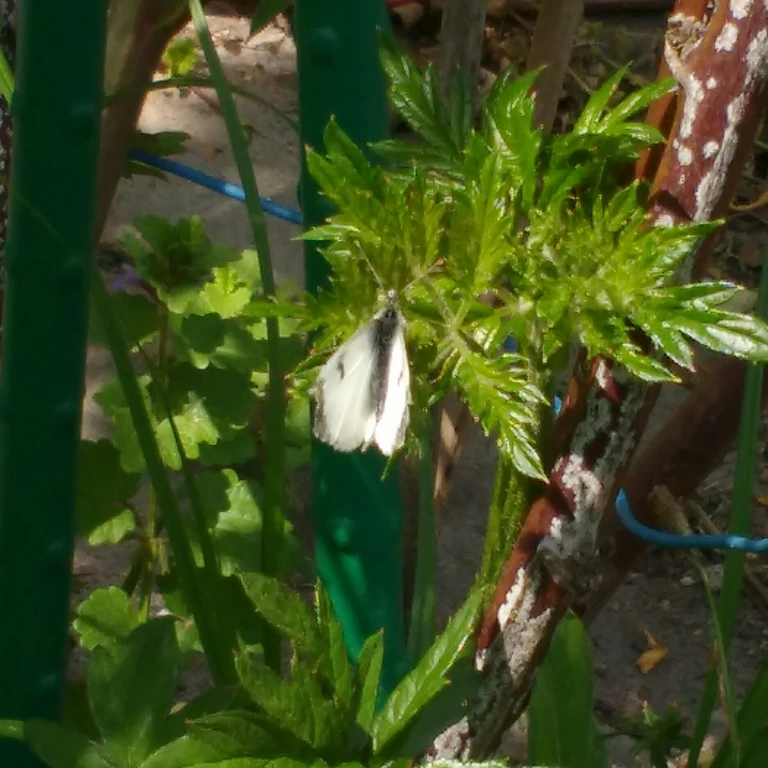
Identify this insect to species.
Anthocharis cardamines
